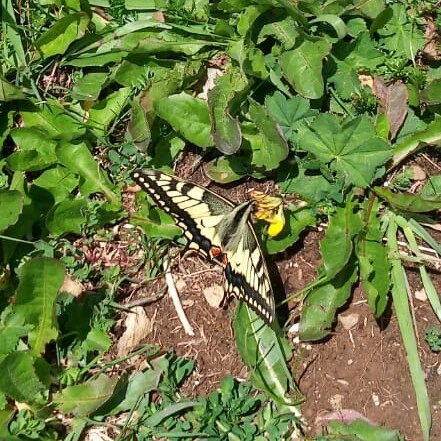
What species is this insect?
Papilio machaon
